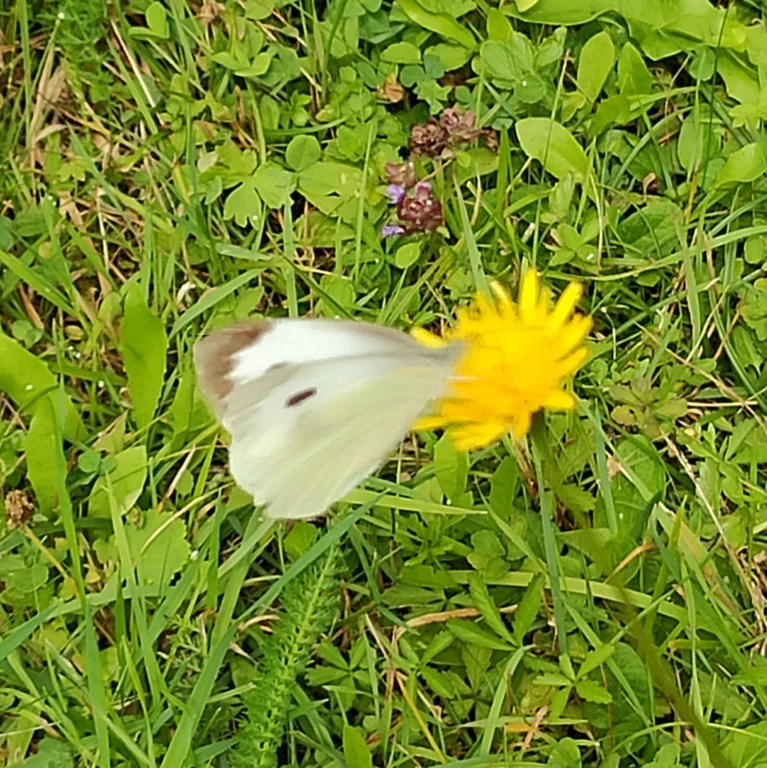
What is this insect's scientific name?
Pieris brassicae
